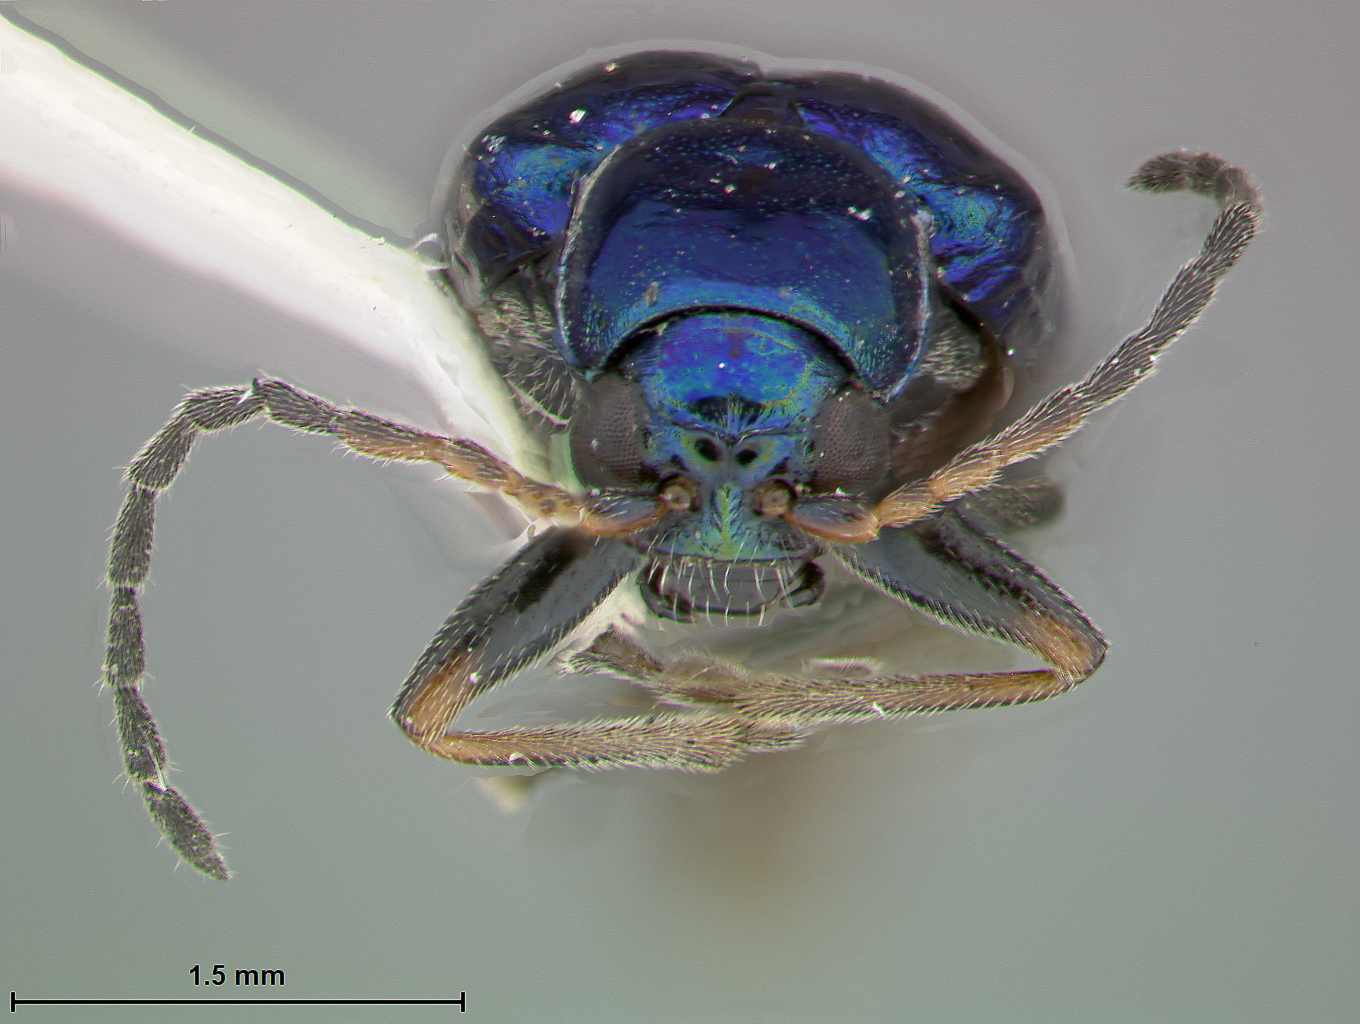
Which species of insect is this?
Pseudoluperus wilcoxi
